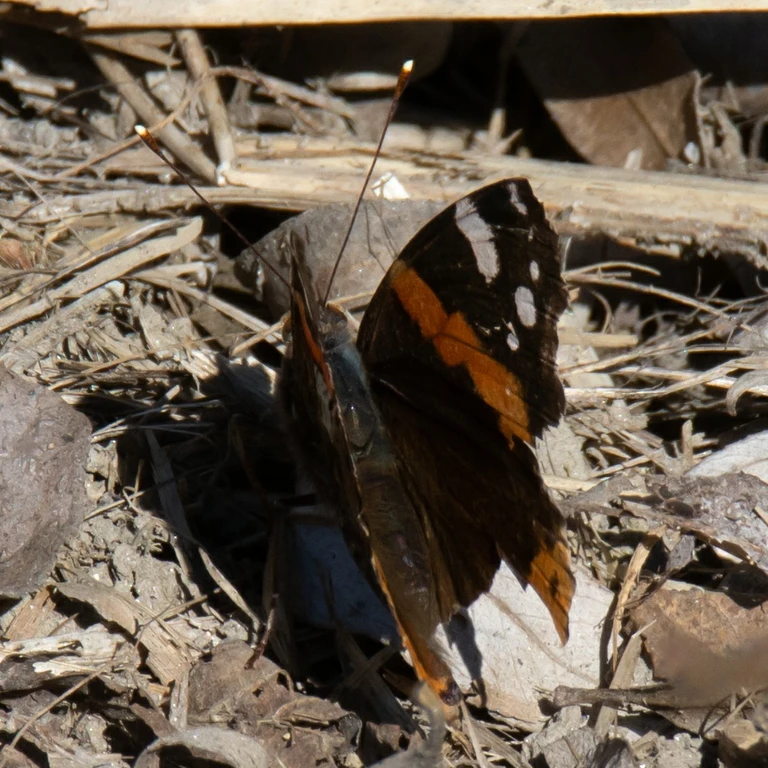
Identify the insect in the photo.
Vanessa atalanta
